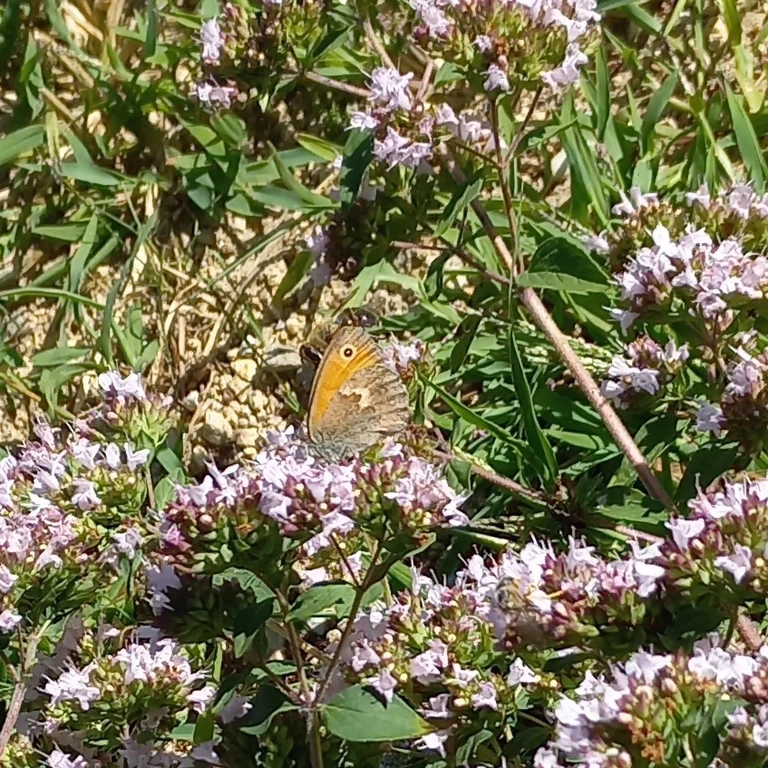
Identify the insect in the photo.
Coenonympha pamphilus
